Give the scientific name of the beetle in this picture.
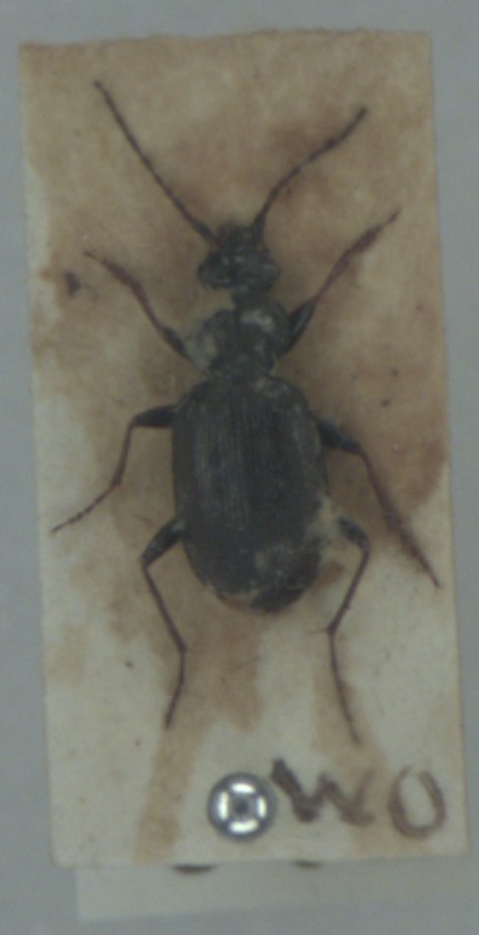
Loricera pilicornis
